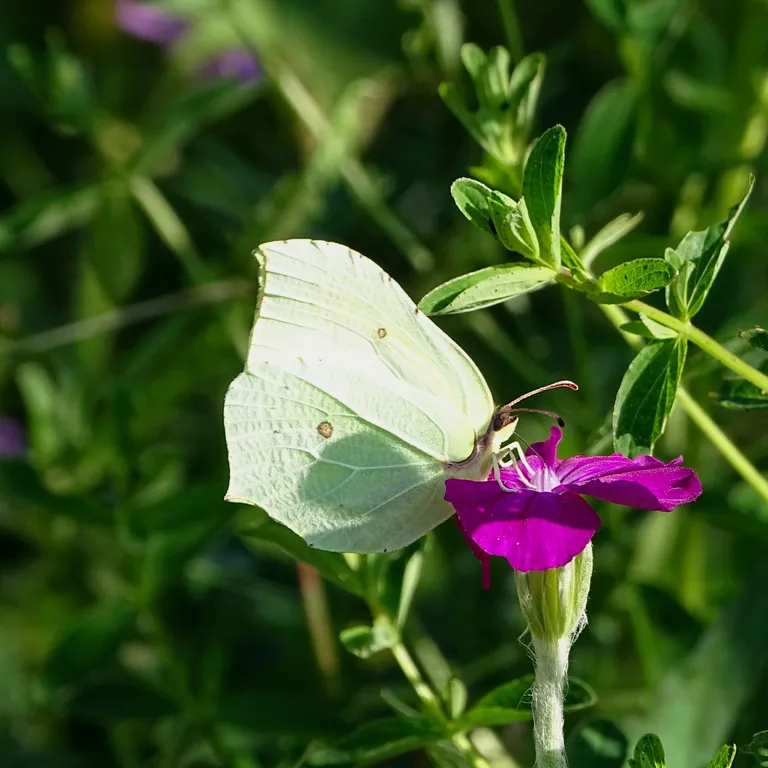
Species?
Gonepteryx rhamni
